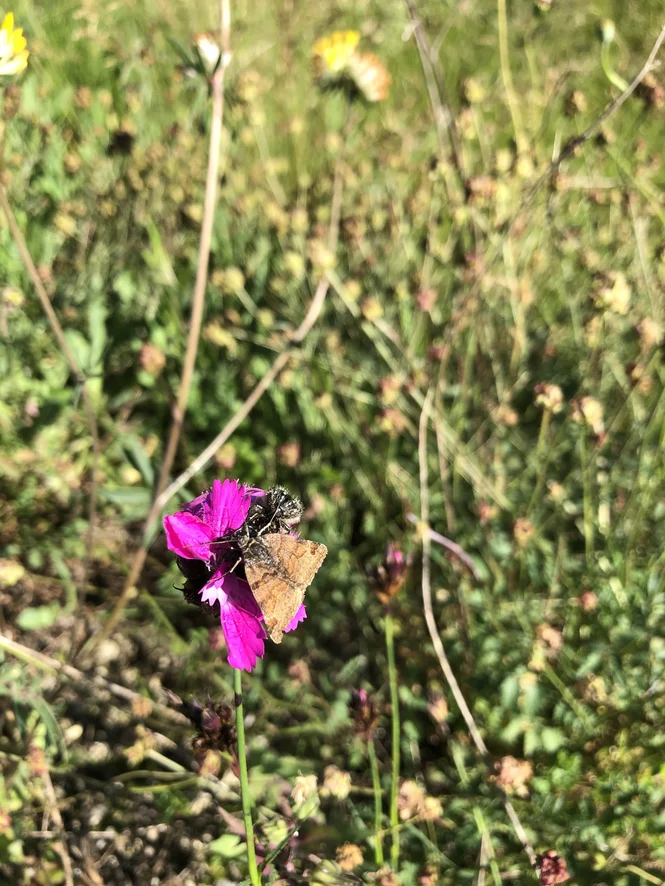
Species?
Euclidia glyphica
